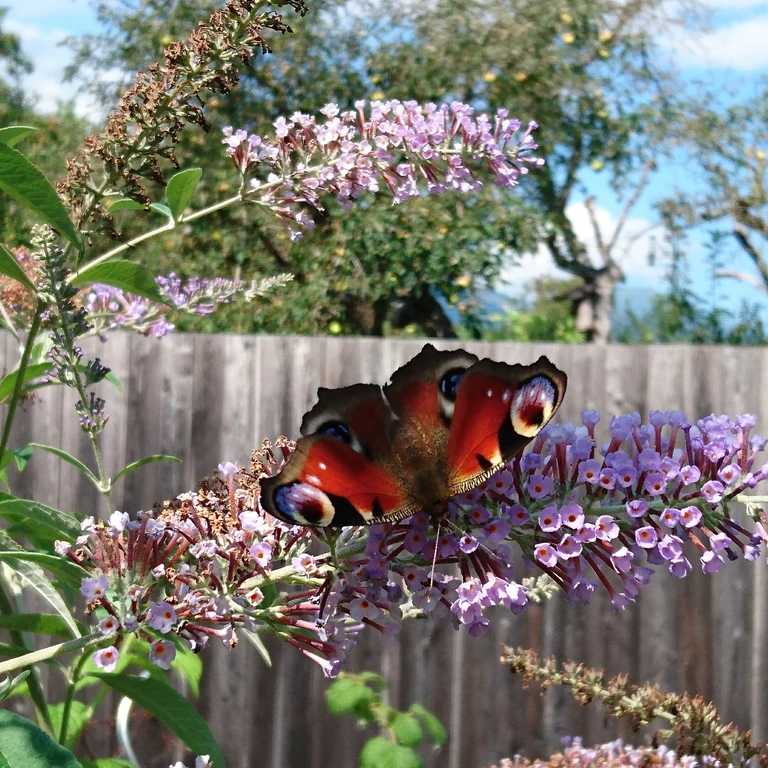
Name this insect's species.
Aglais io
